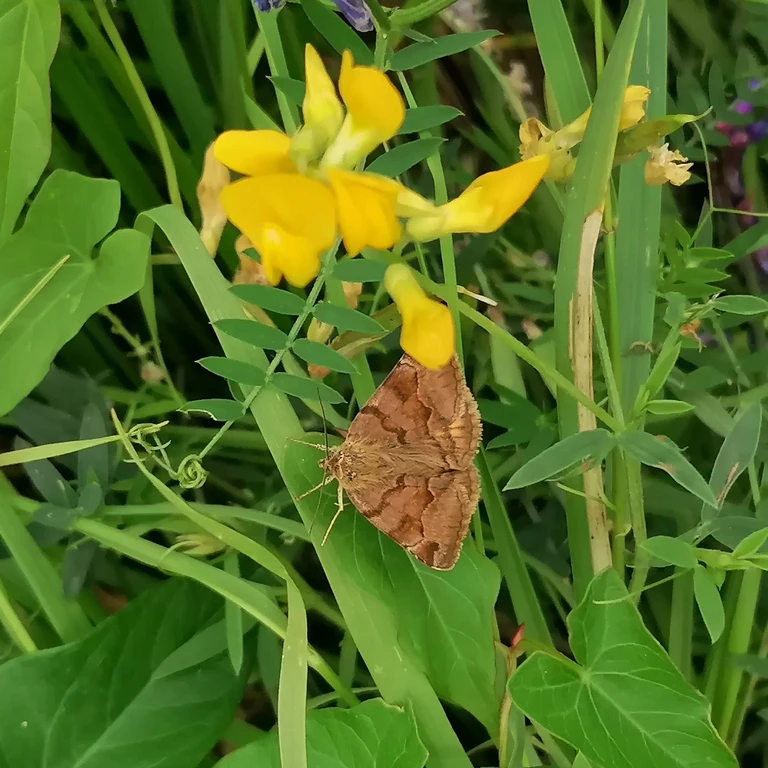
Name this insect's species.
Euclidia glyphica
